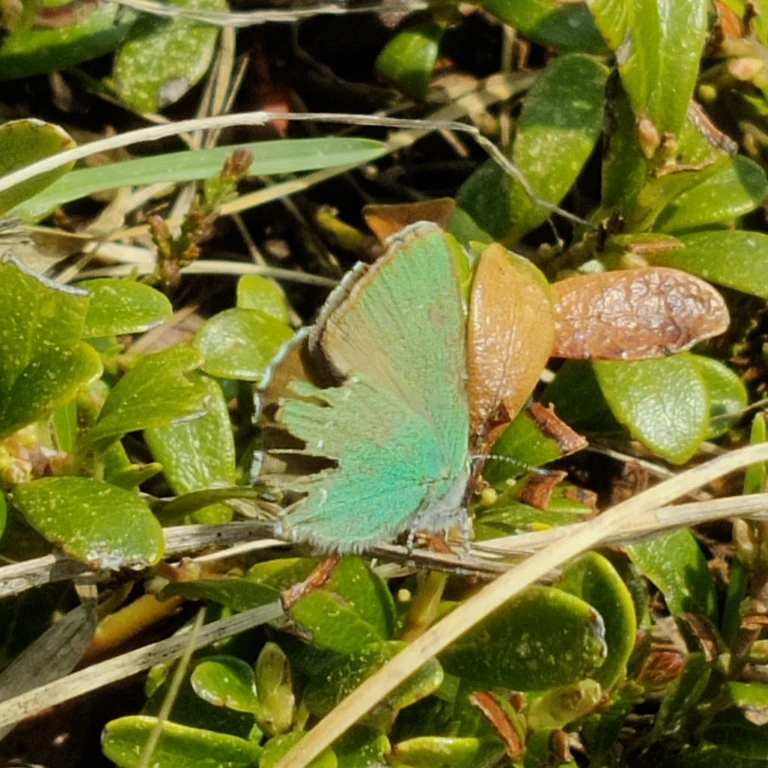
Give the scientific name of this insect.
Callophrys rubi
